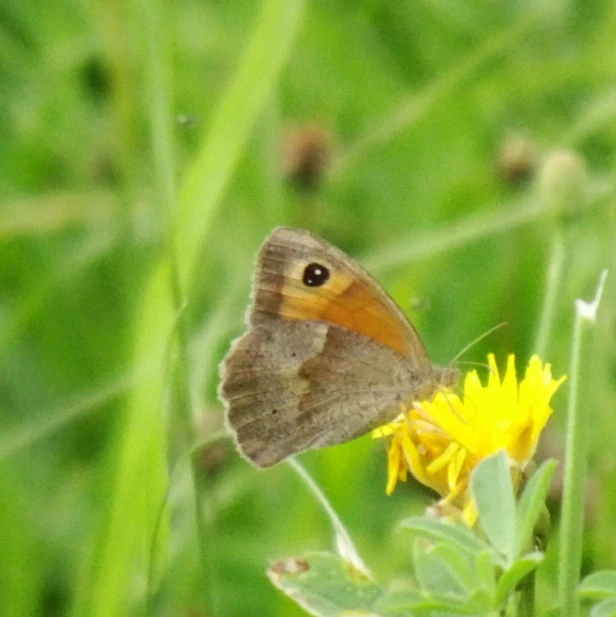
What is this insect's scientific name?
Maniola jurtina
